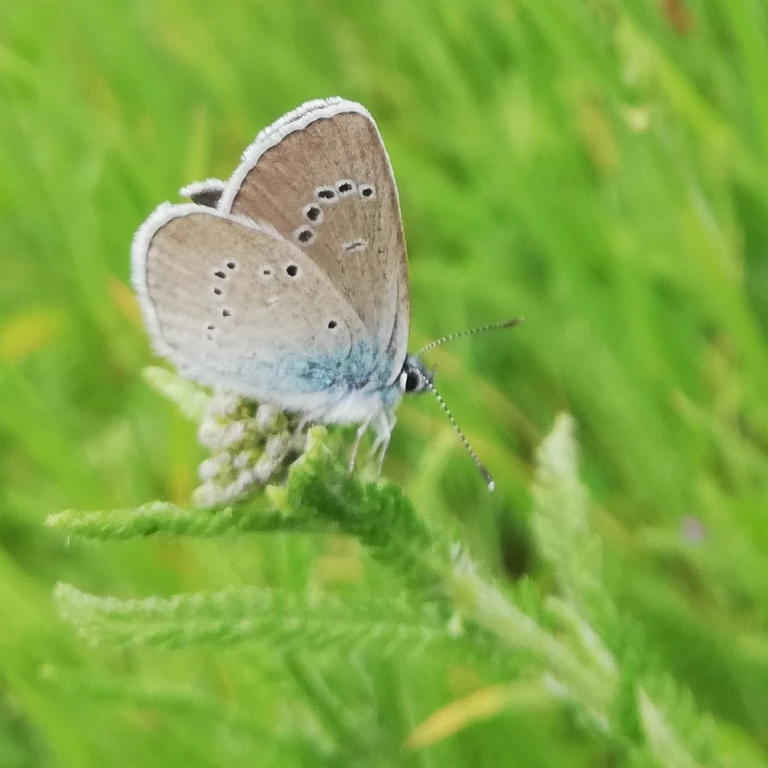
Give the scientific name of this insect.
Cyaniris semiargus
